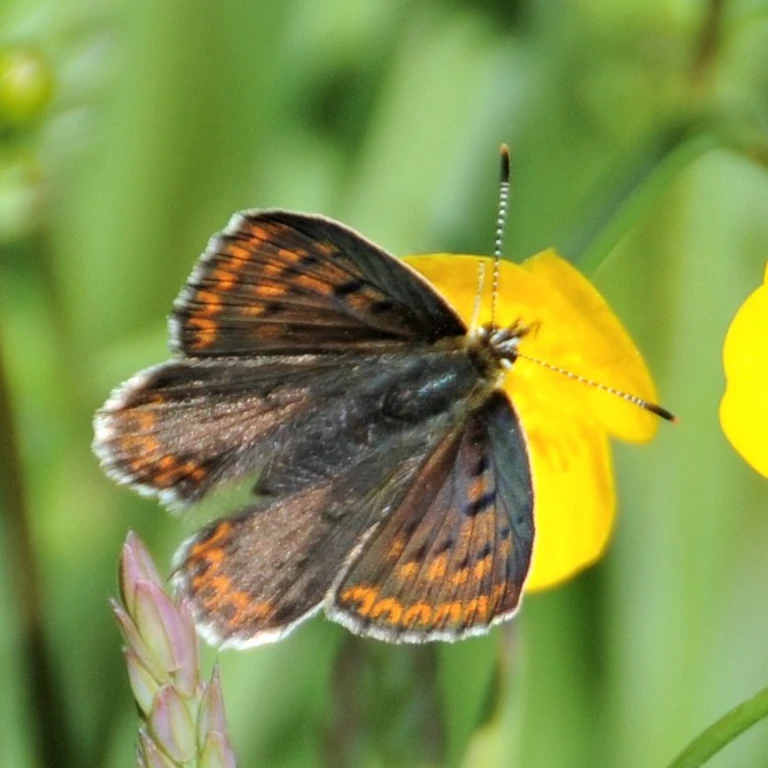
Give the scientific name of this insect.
Lycaena tityrus (also Loweia tityrus)
